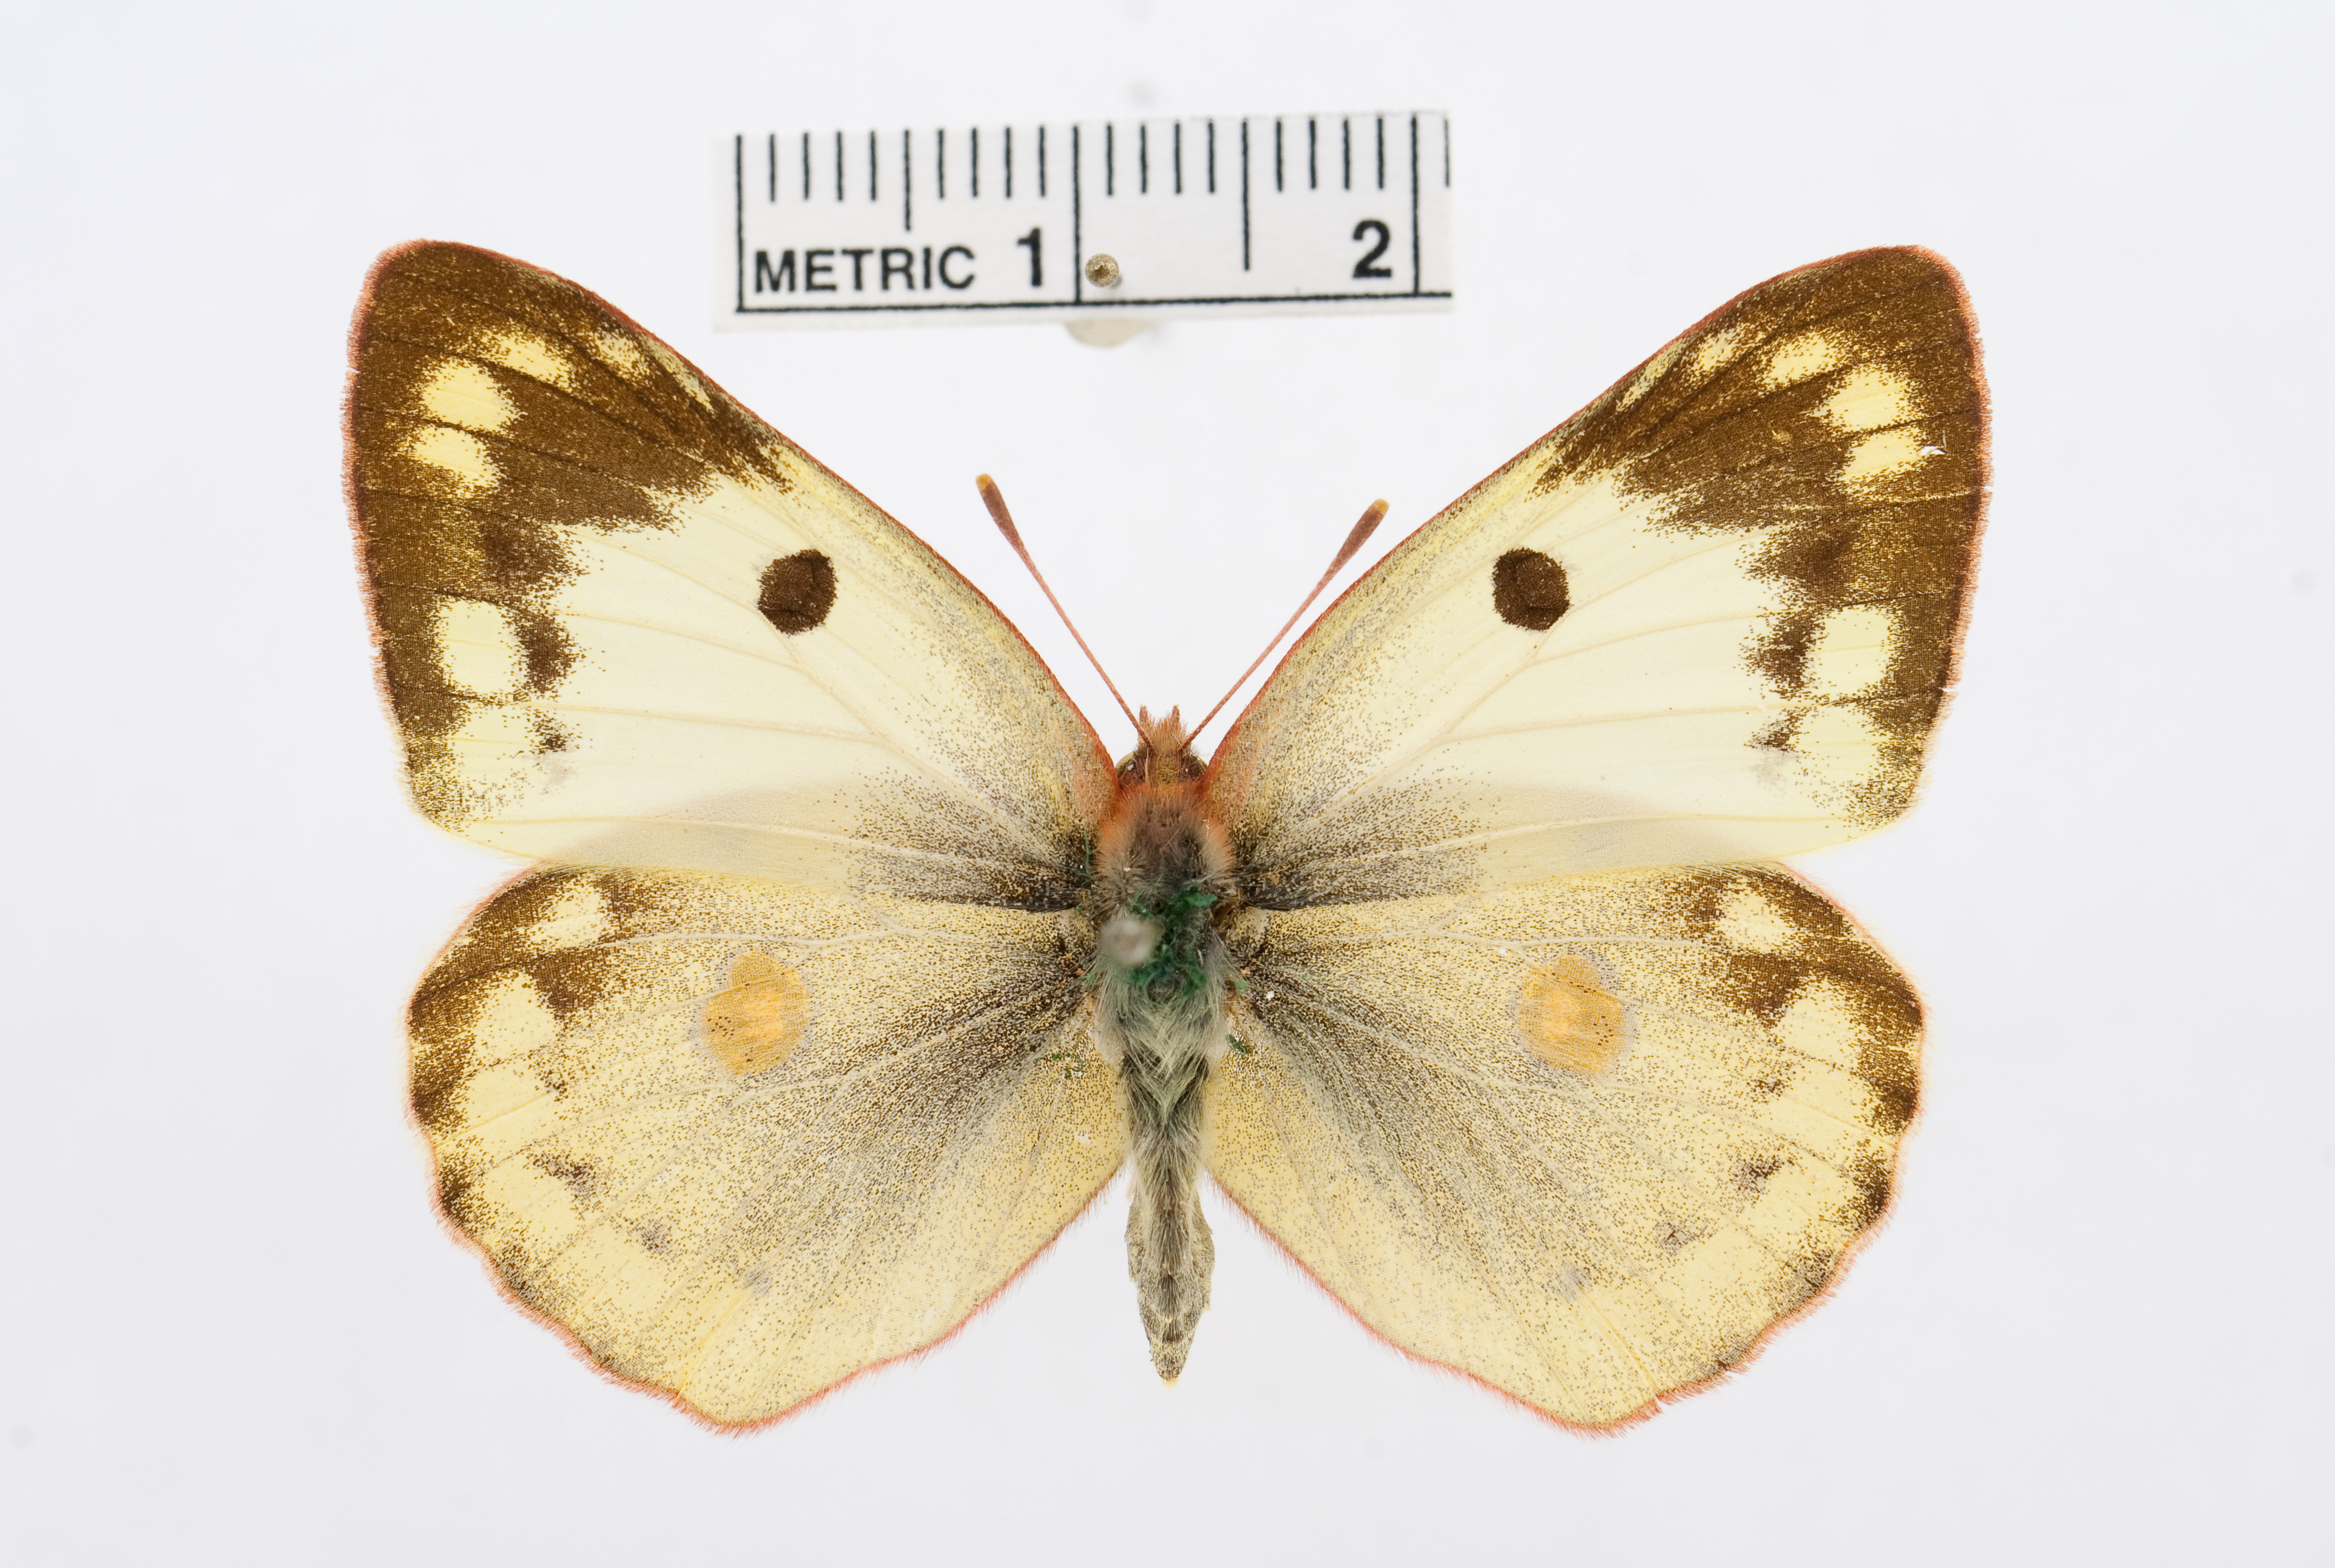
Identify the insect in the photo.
Colias erate
